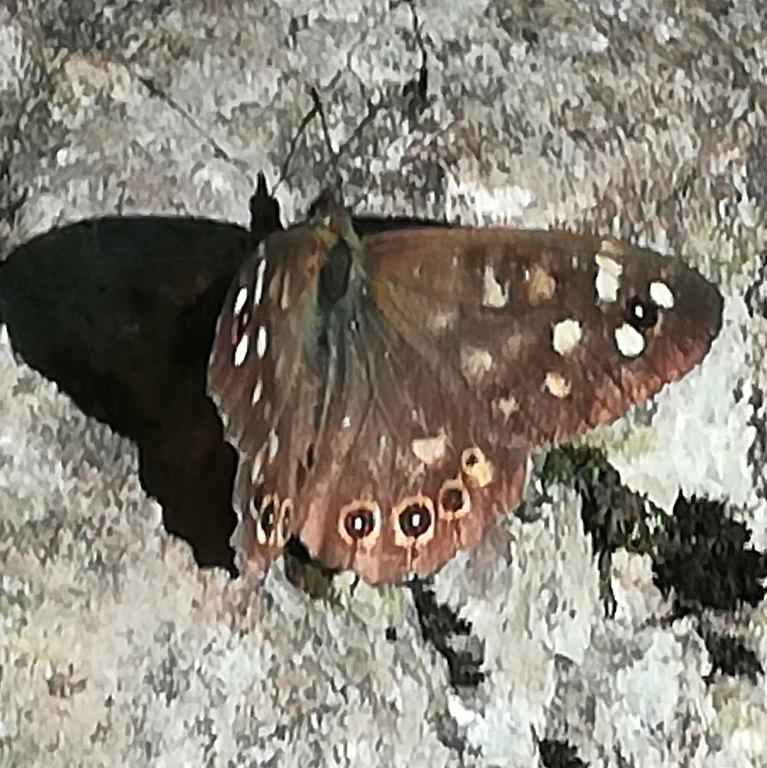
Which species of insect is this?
Pararge aegeria
